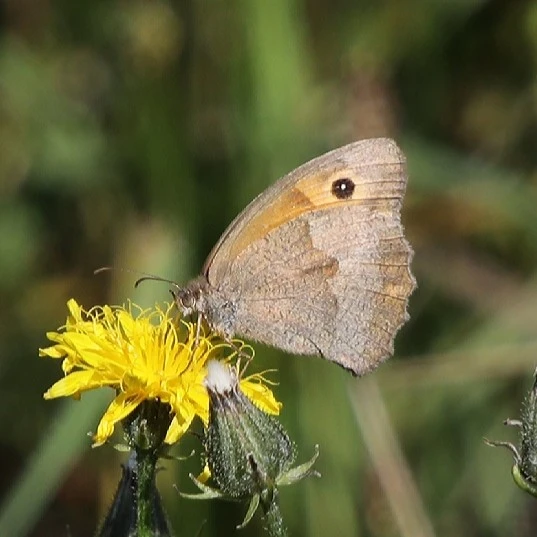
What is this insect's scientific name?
Maniola jurtina
